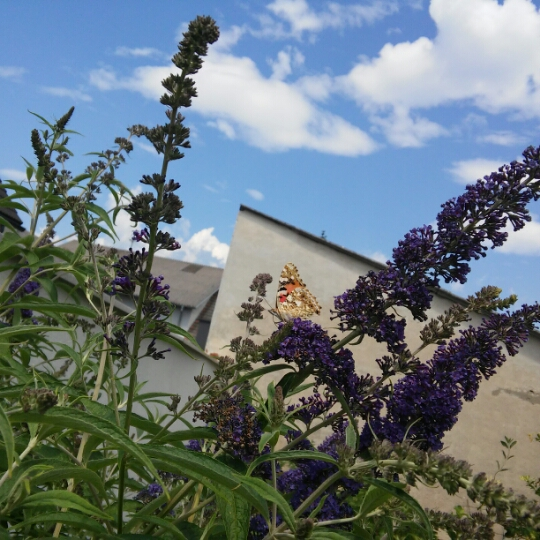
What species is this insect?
Vanessa cardui
